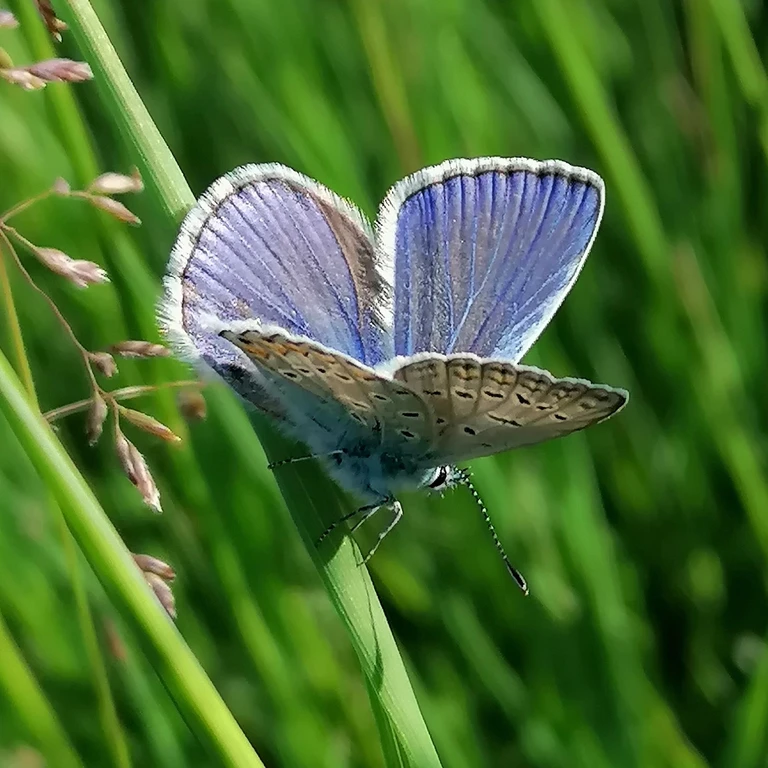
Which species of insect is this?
Polyommatus icarus
